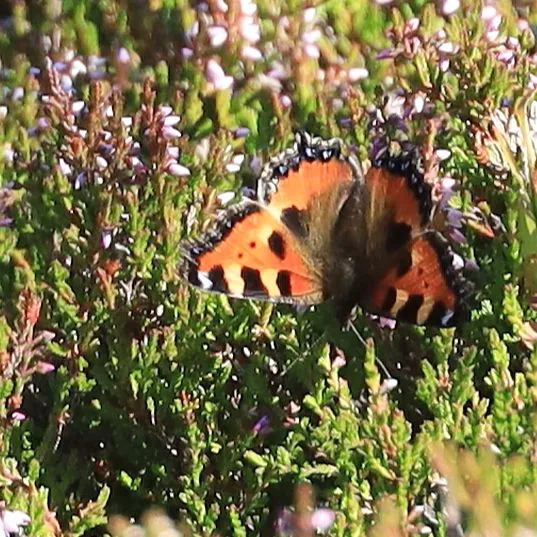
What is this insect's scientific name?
Aglais urticae
